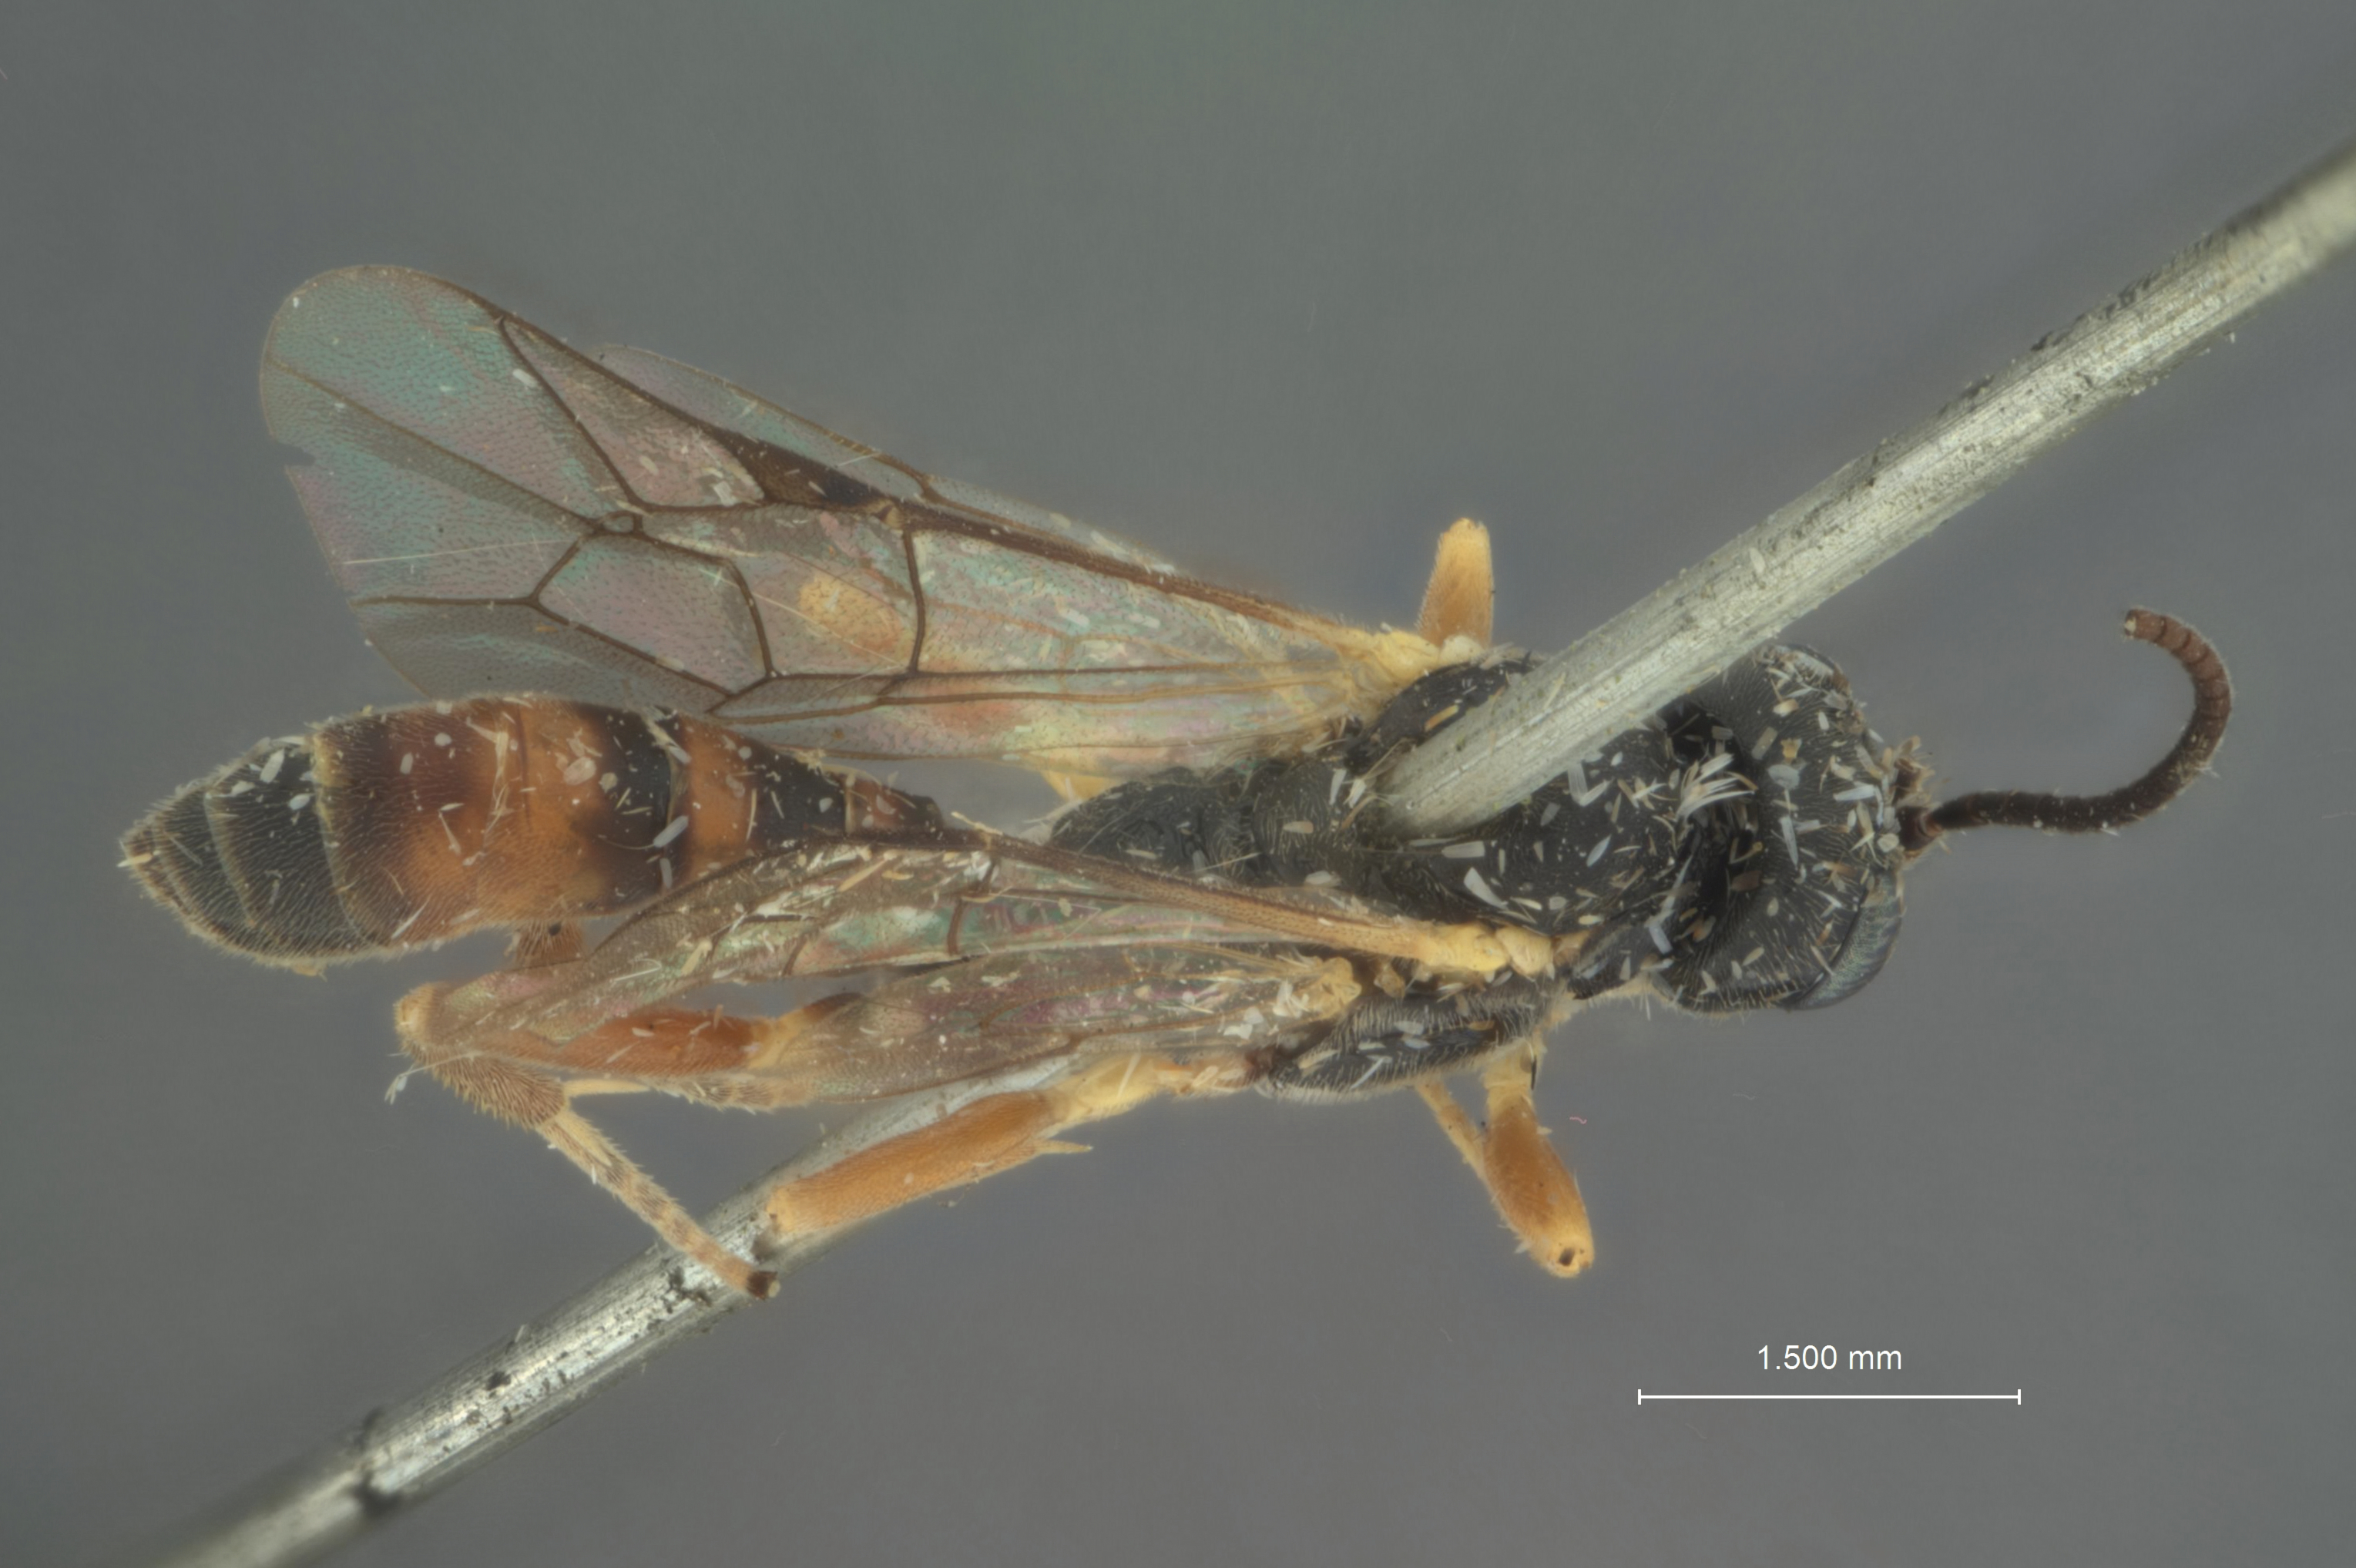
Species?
Prionopoda beginii
